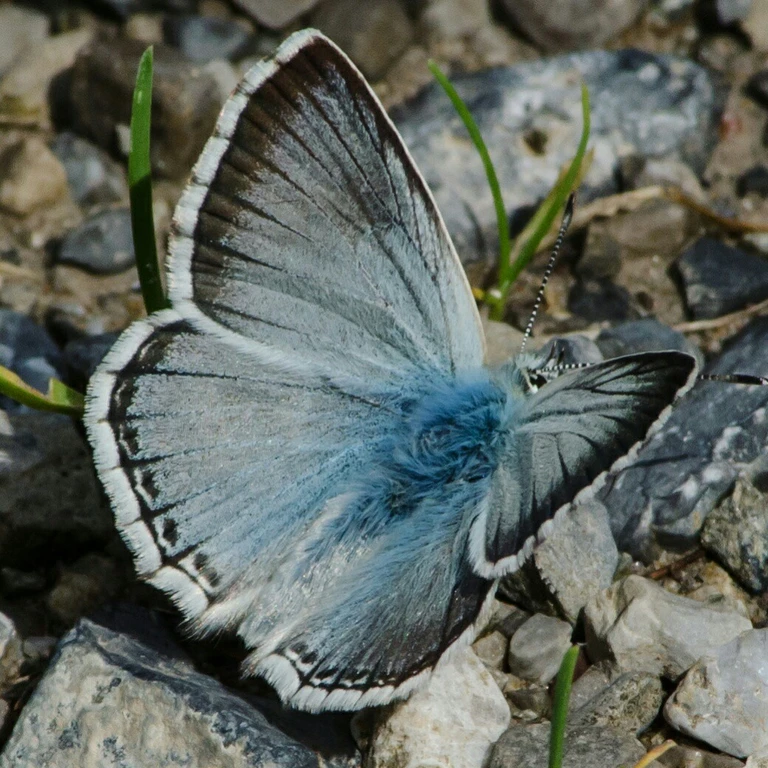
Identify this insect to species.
Lysandra coridon
